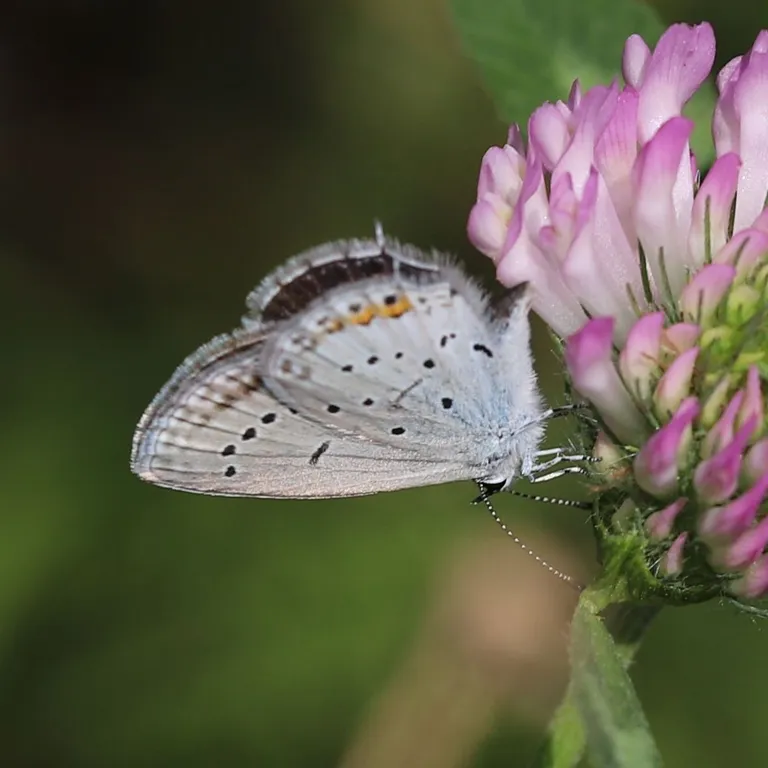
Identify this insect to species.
Cupido argiades (also Elkalyce argiades)
